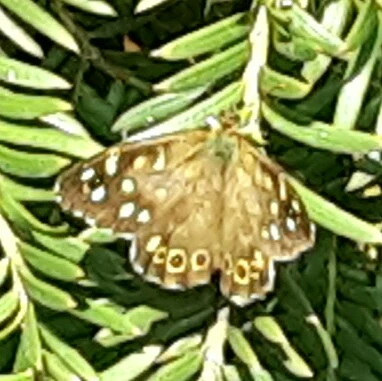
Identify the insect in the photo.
Pararge aegeria
